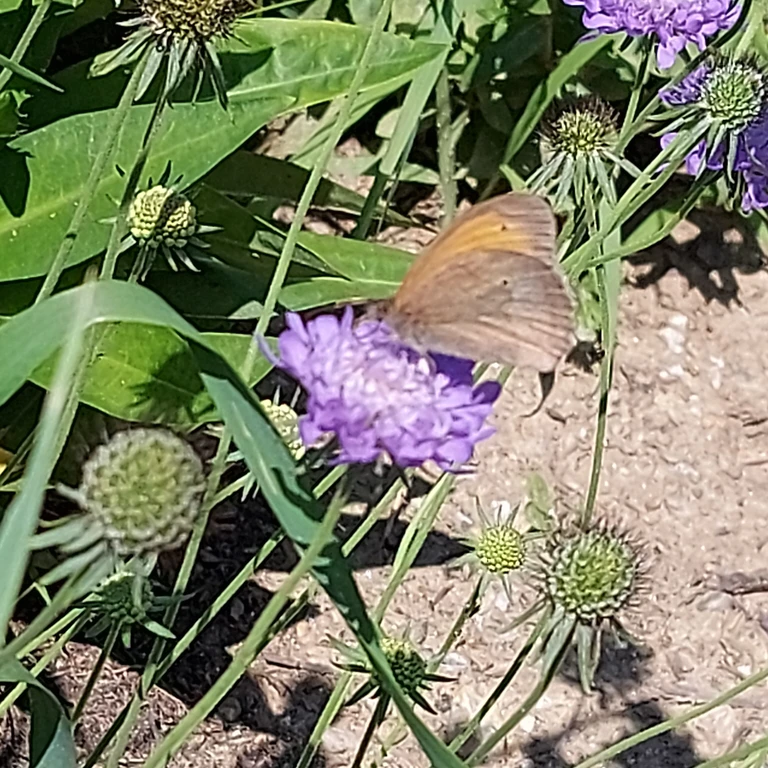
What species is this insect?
Maniola jurtina
